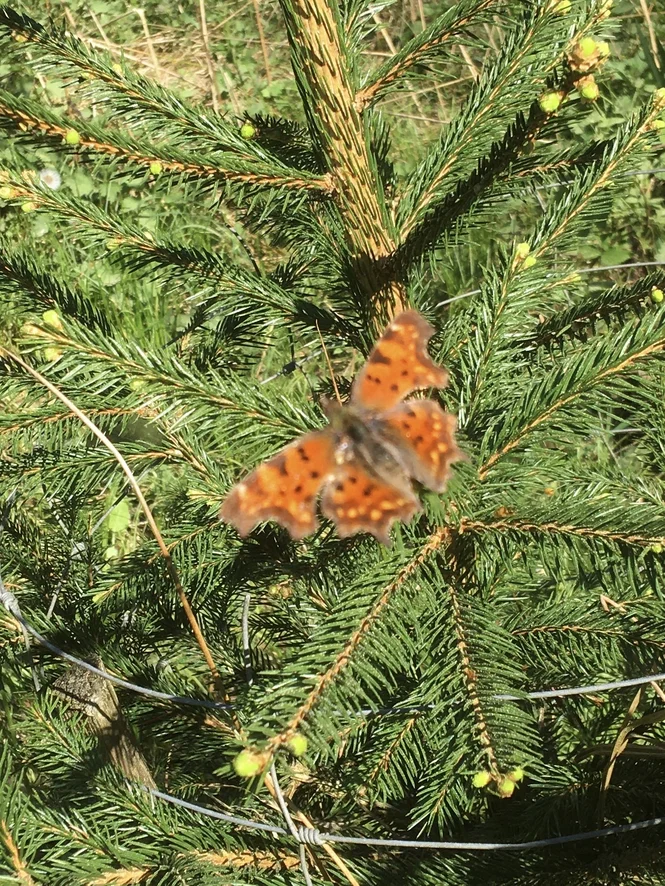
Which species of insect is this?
Polygonia c-album
